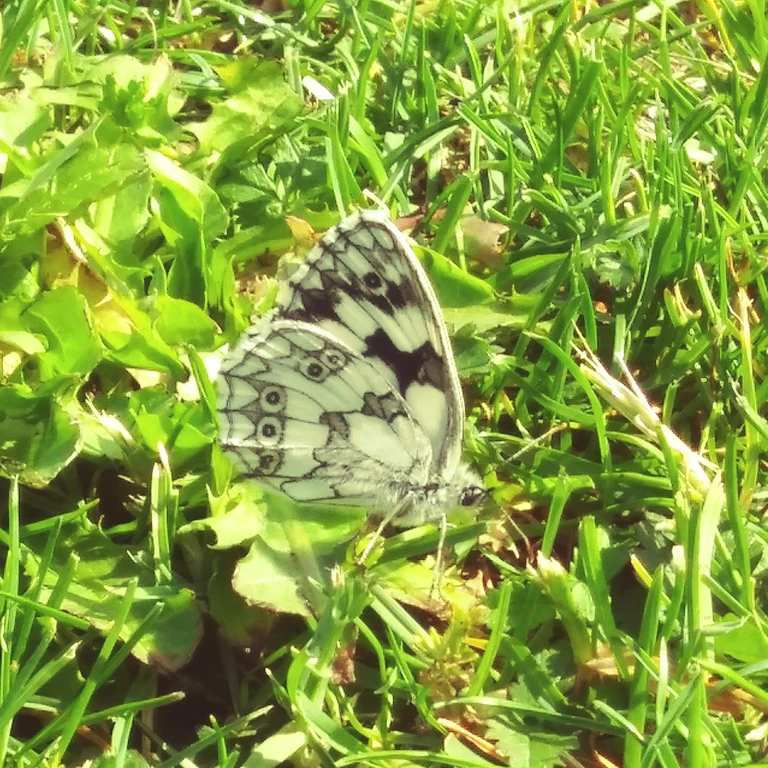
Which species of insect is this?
Melanargia galathea
